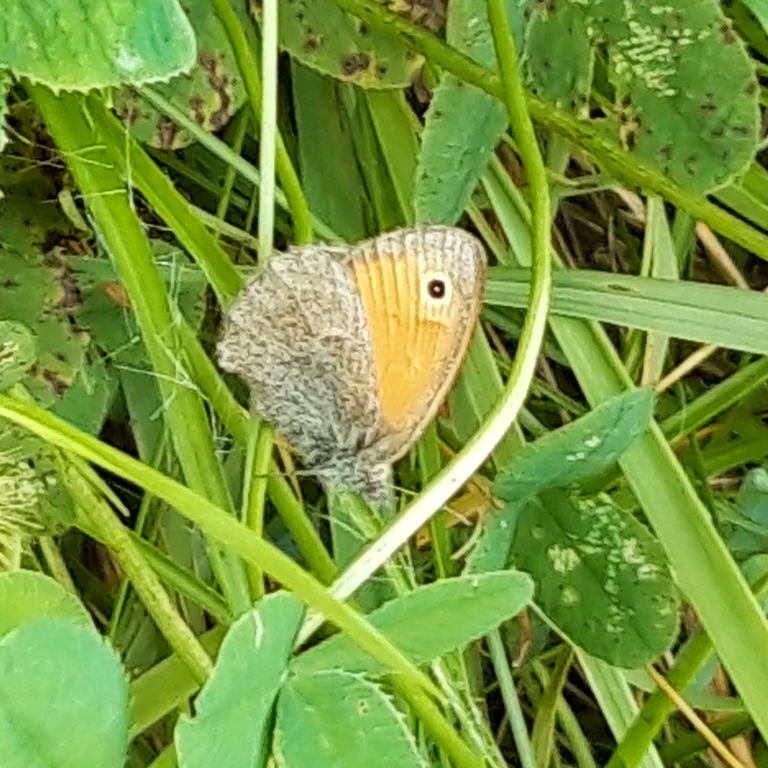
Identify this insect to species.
Coenonympha pamphilus
